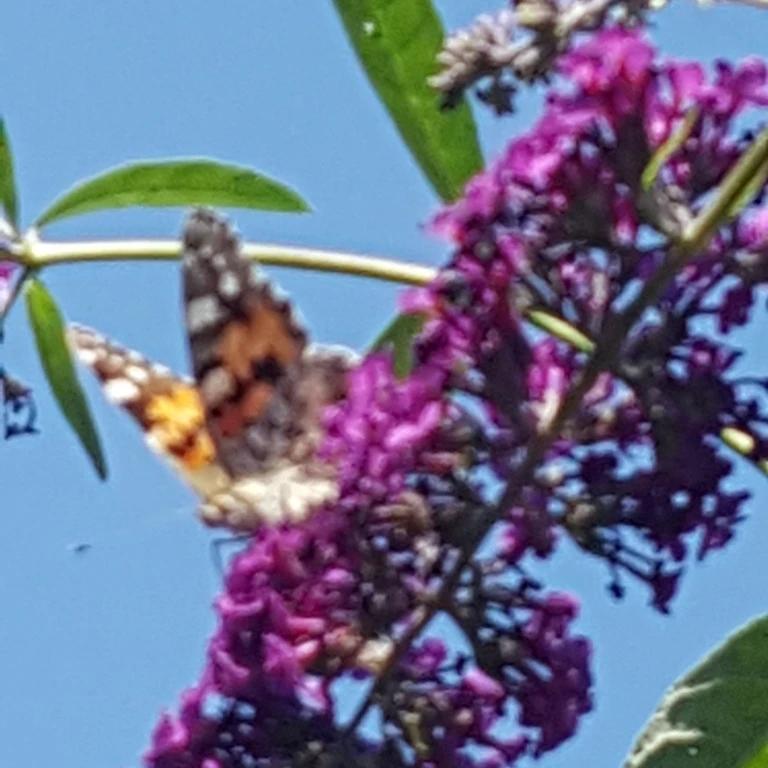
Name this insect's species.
Vanessa cardui
